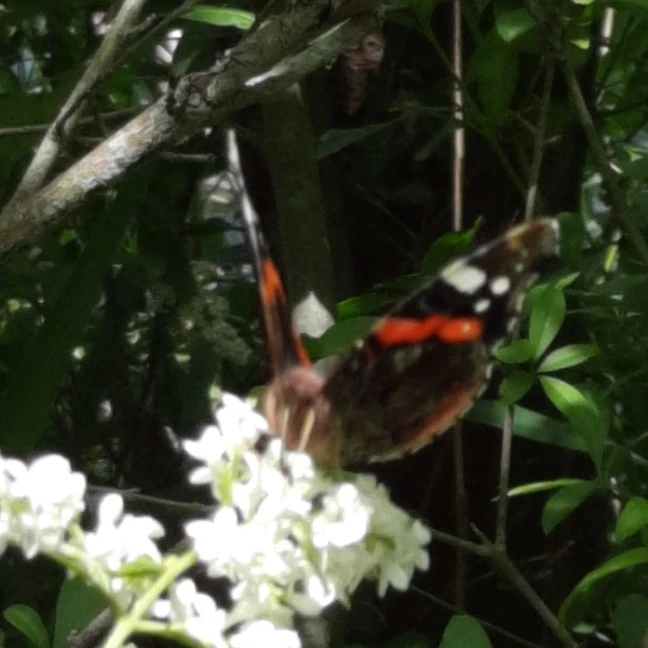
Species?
Vanessa atalanta
